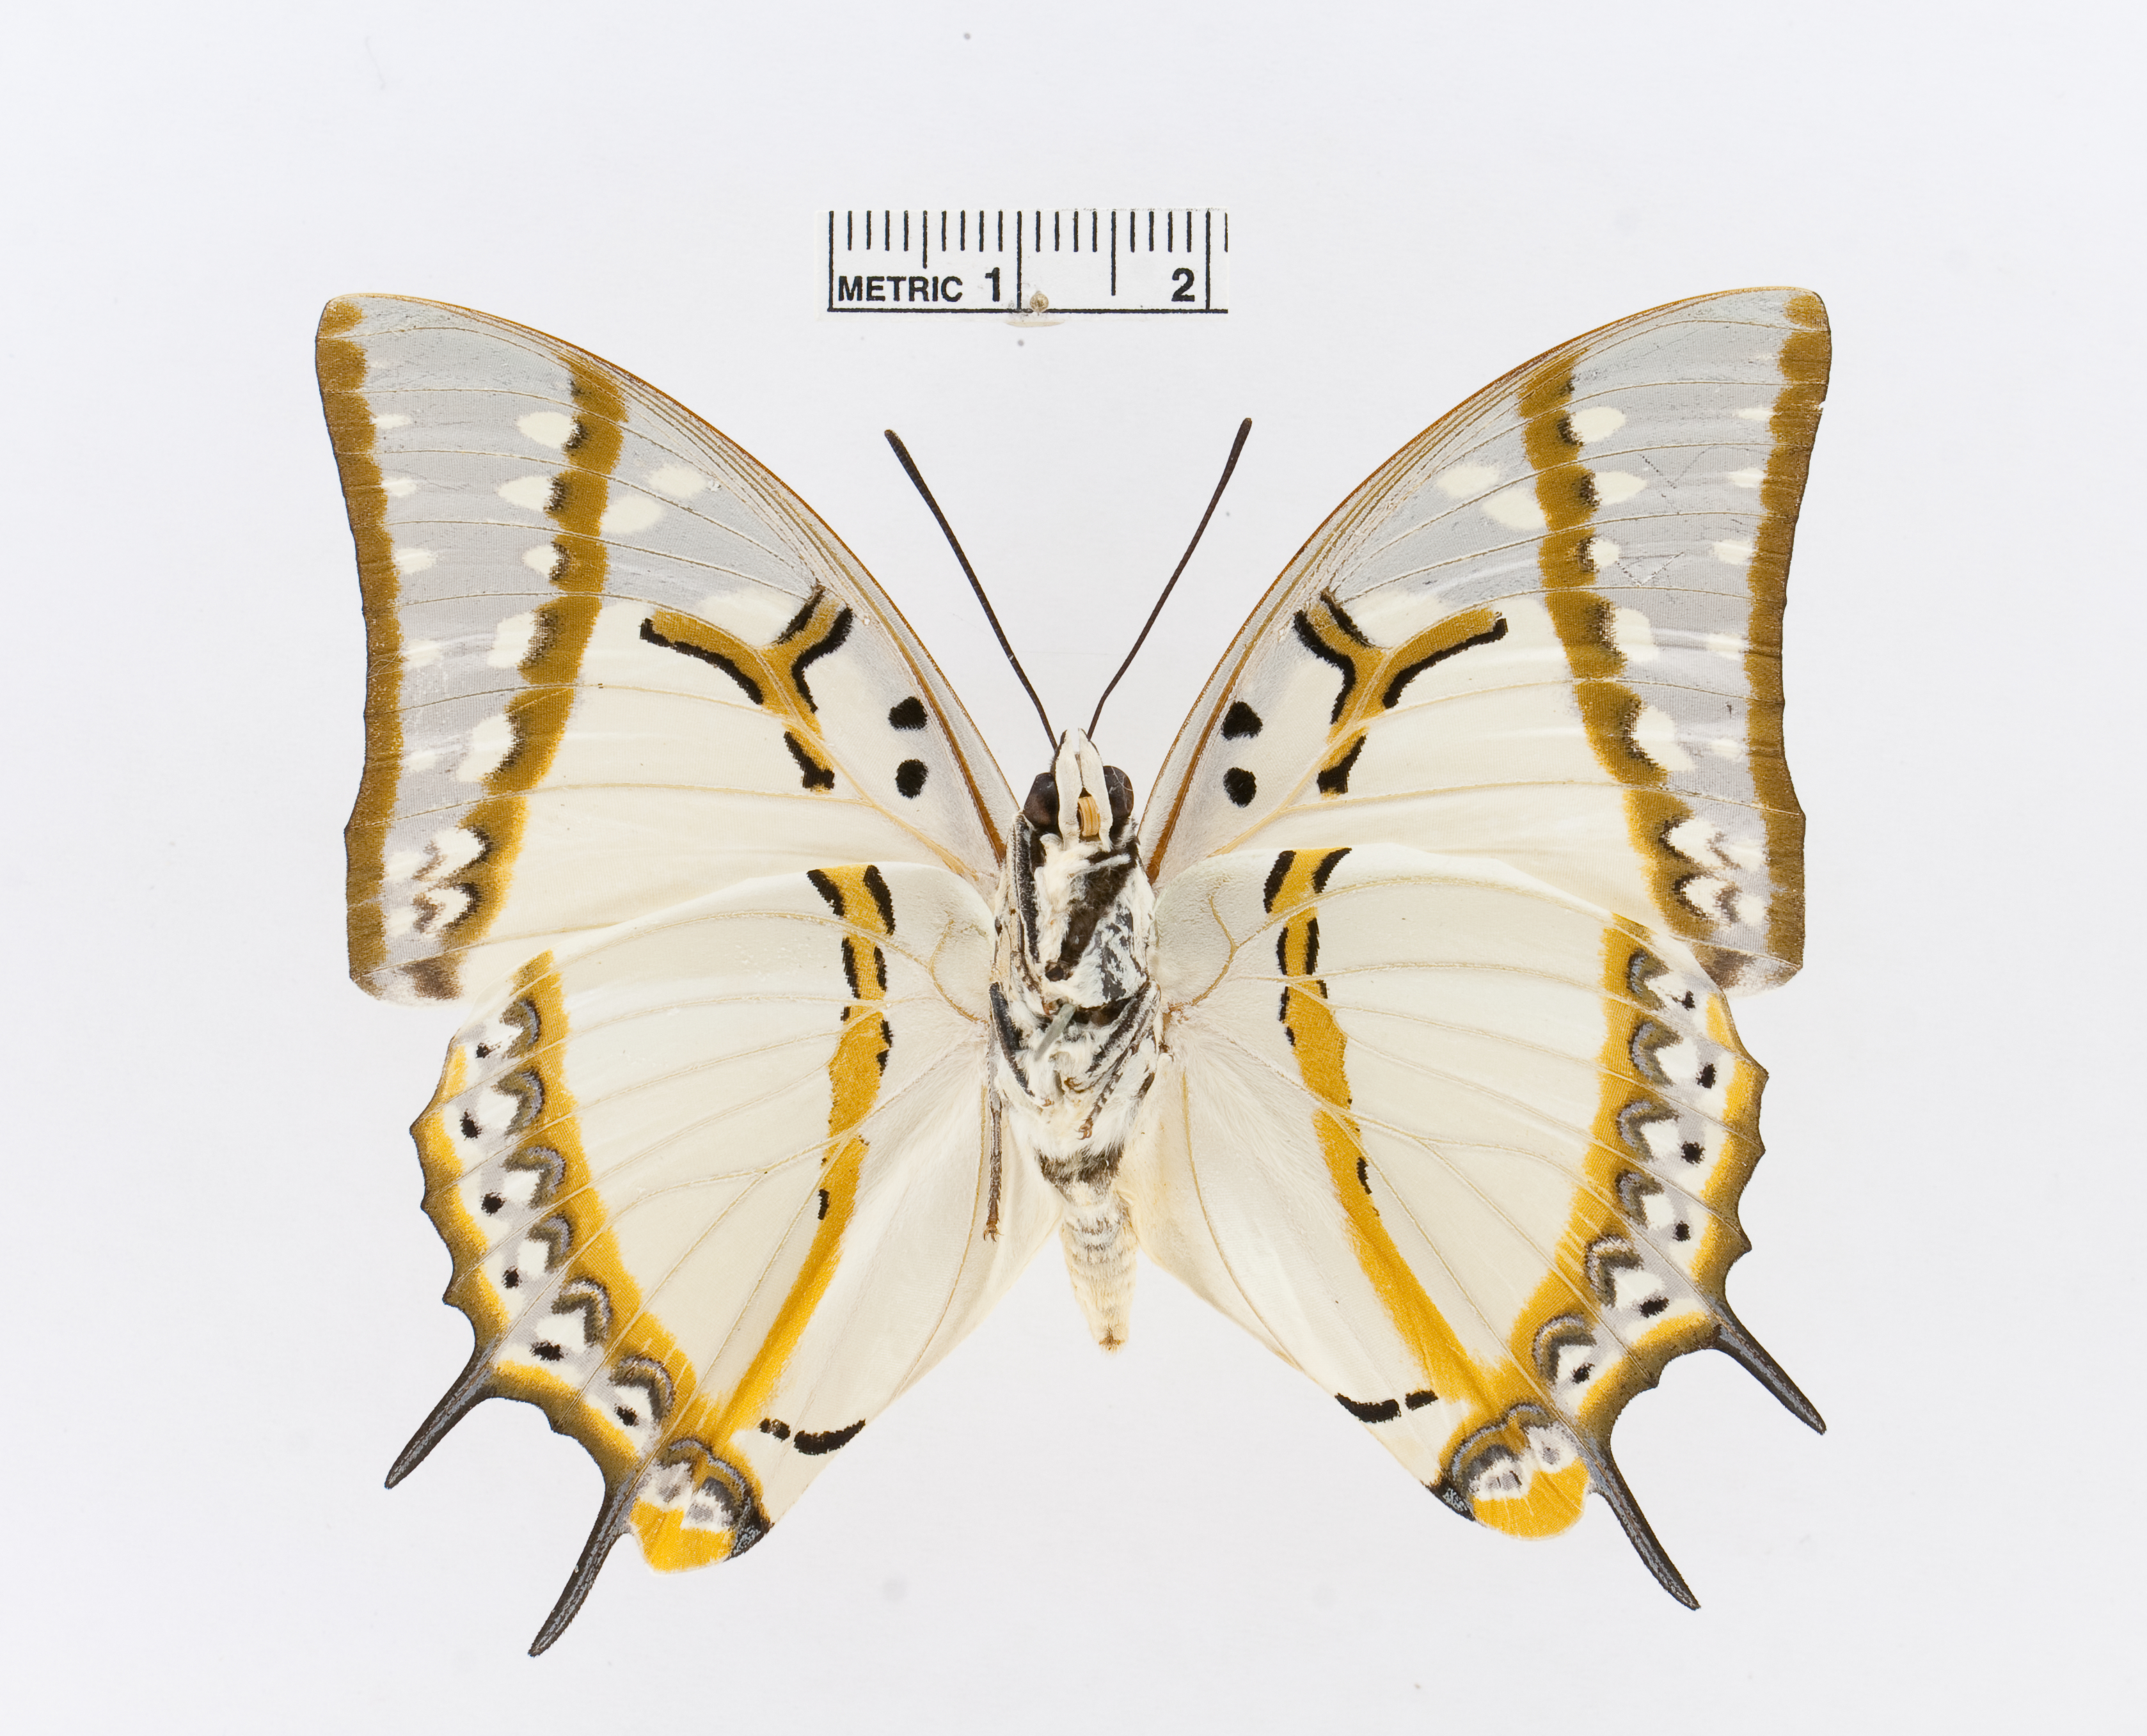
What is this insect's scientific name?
Polyura eudamippus
